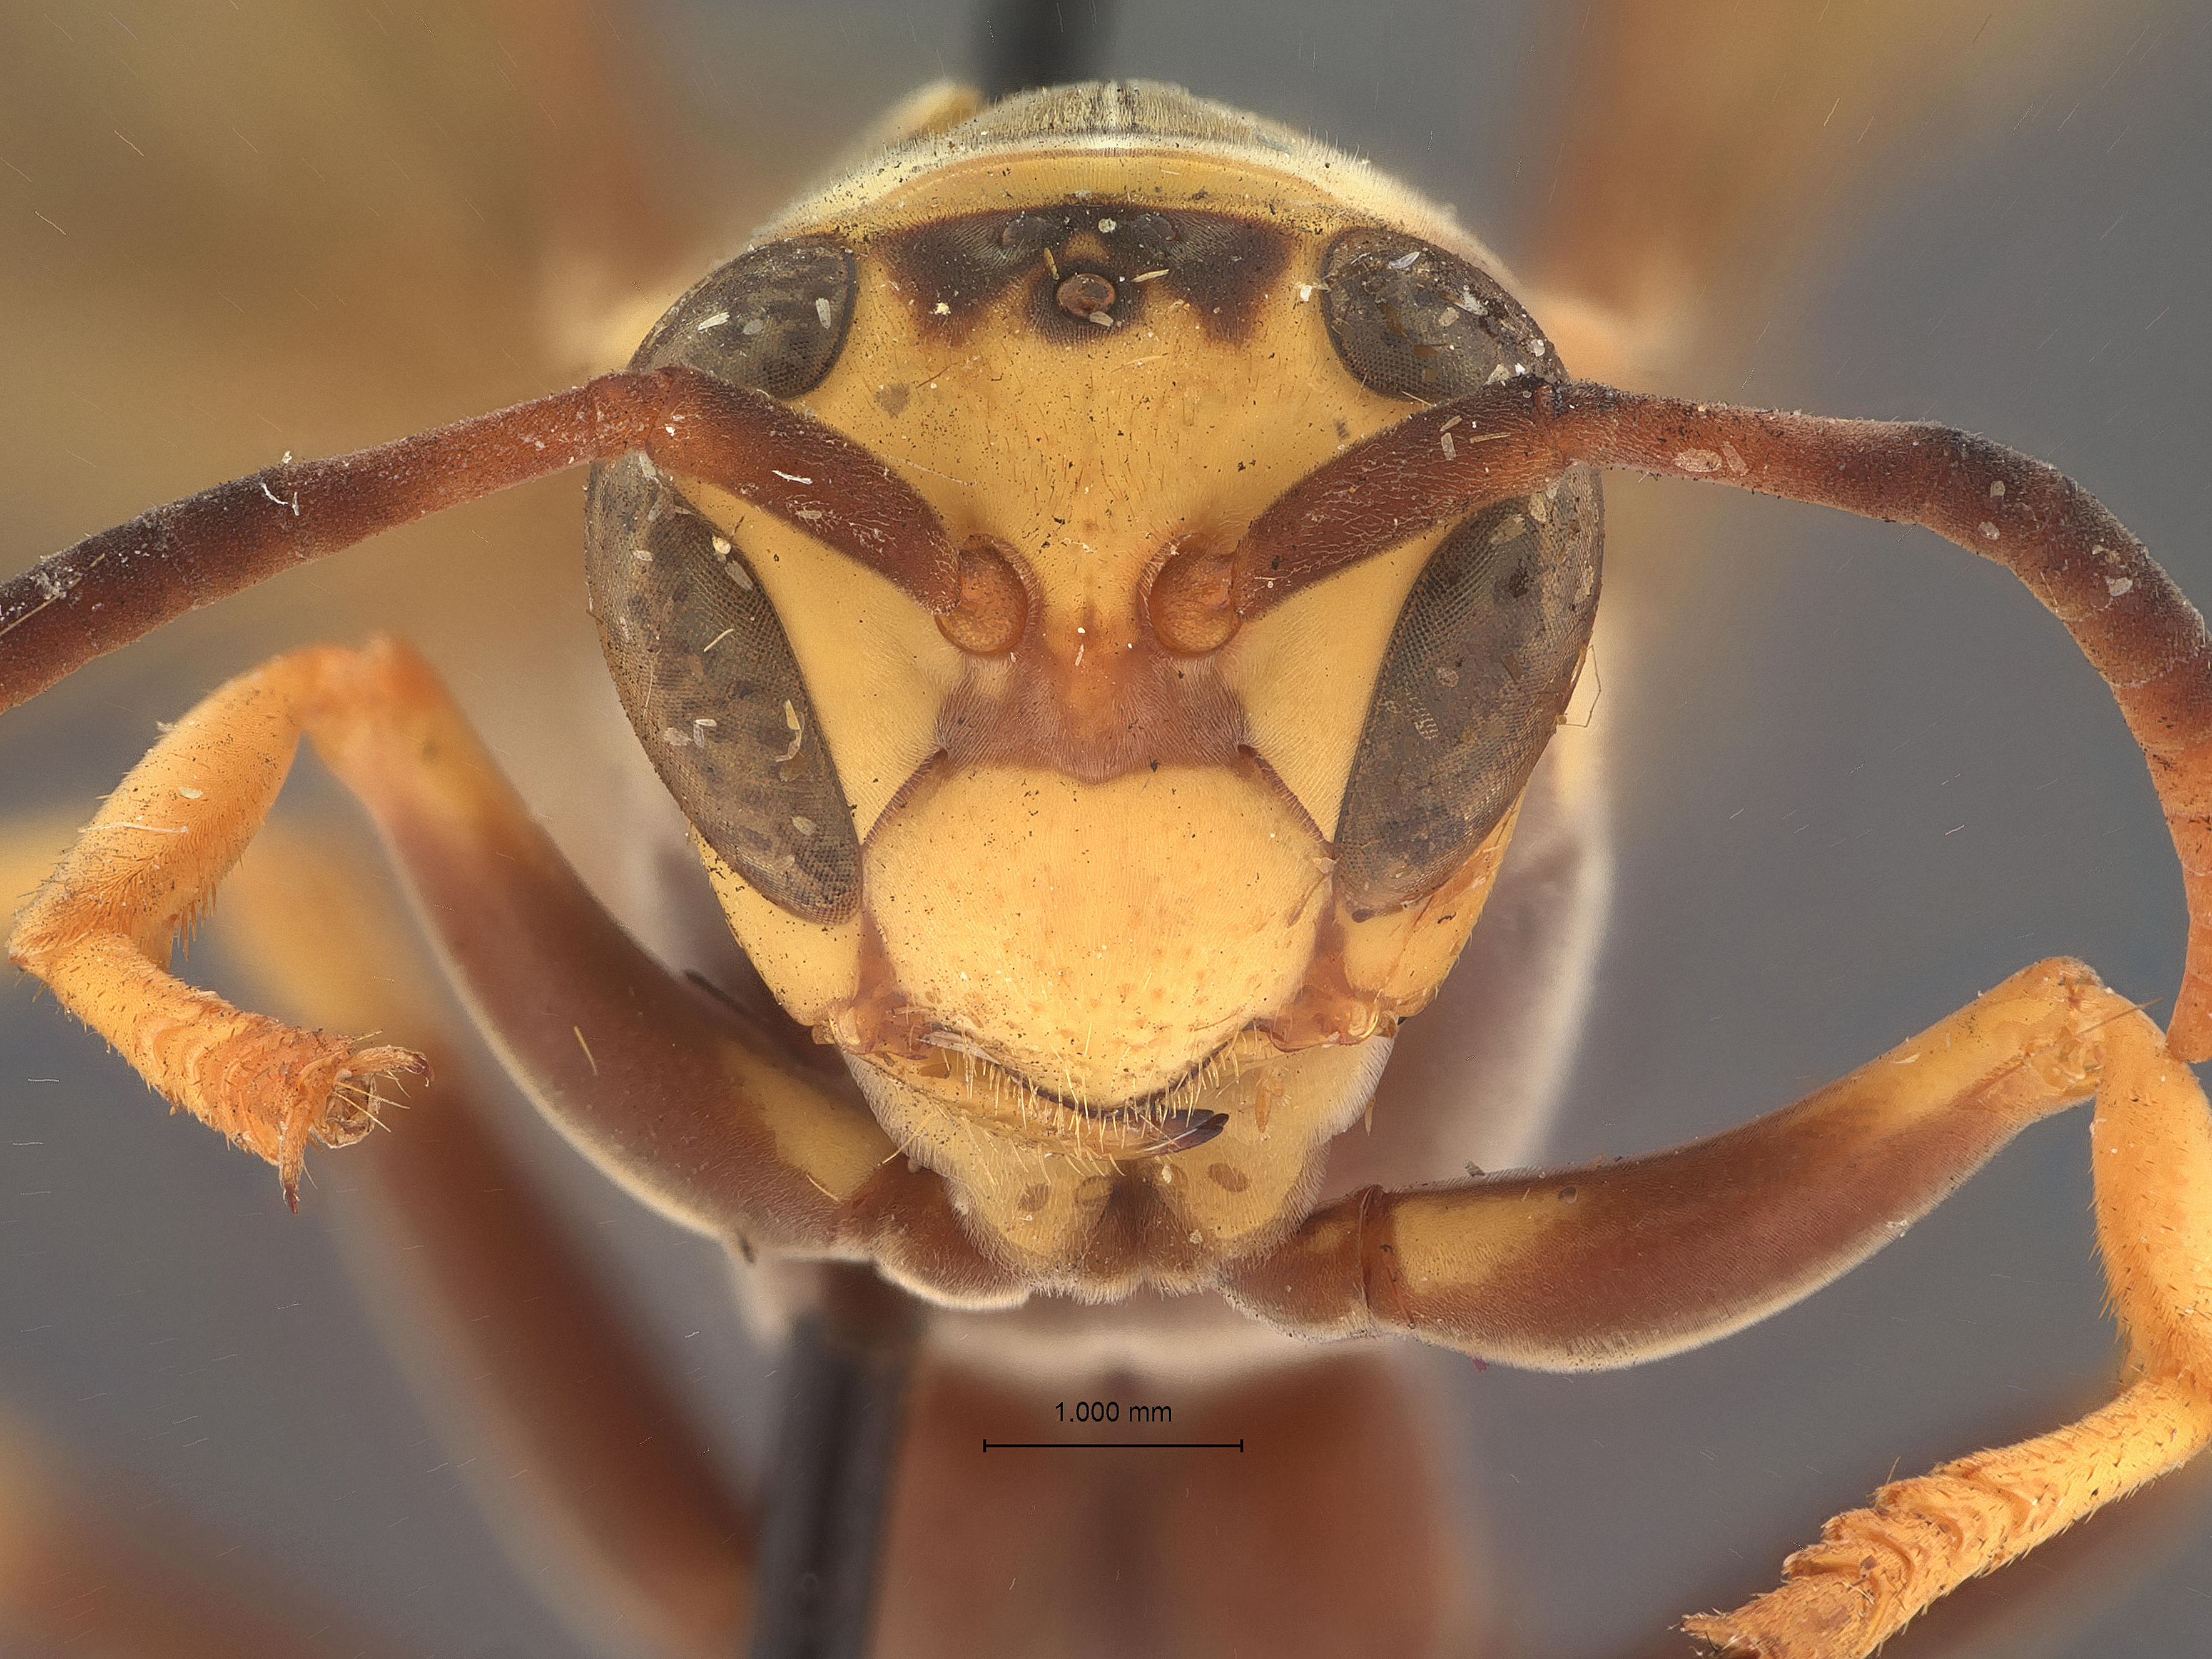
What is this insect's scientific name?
Polistes bequaertellus
